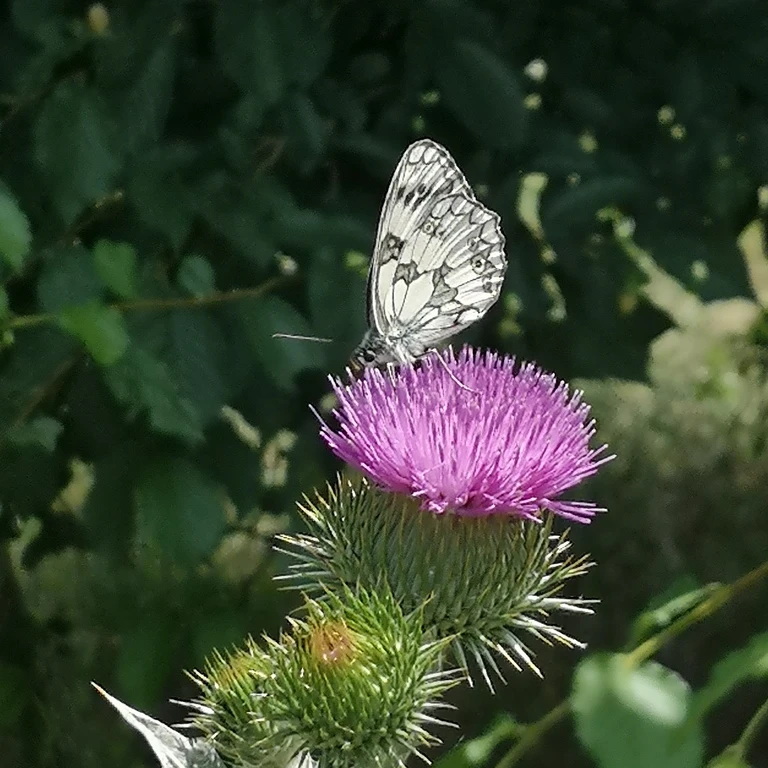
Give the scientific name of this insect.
Melanargia galathea
